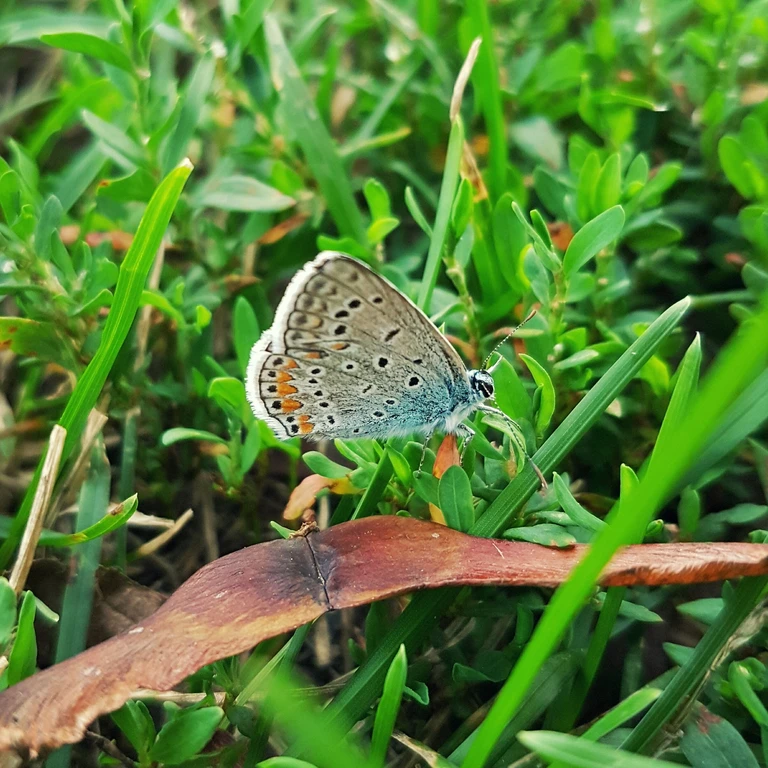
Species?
Polyommatus icarus
